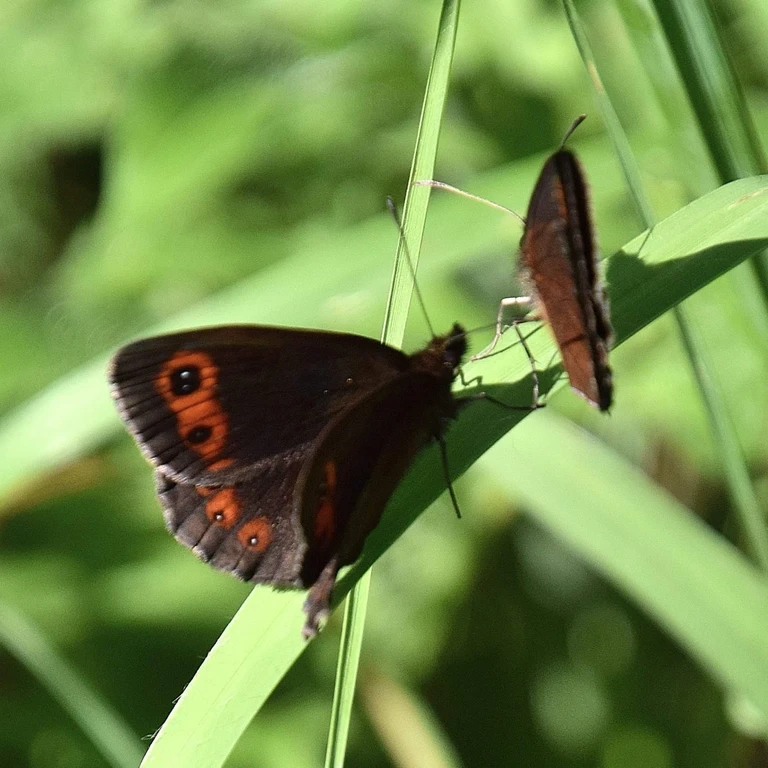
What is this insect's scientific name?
Erebia aethiops
